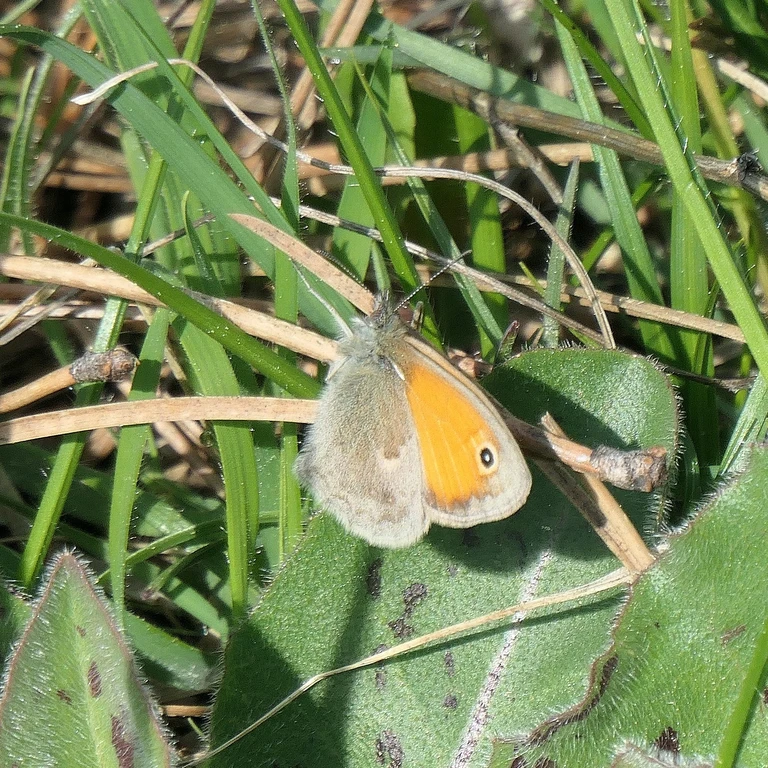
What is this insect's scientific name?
Coenonympha pamphilus
